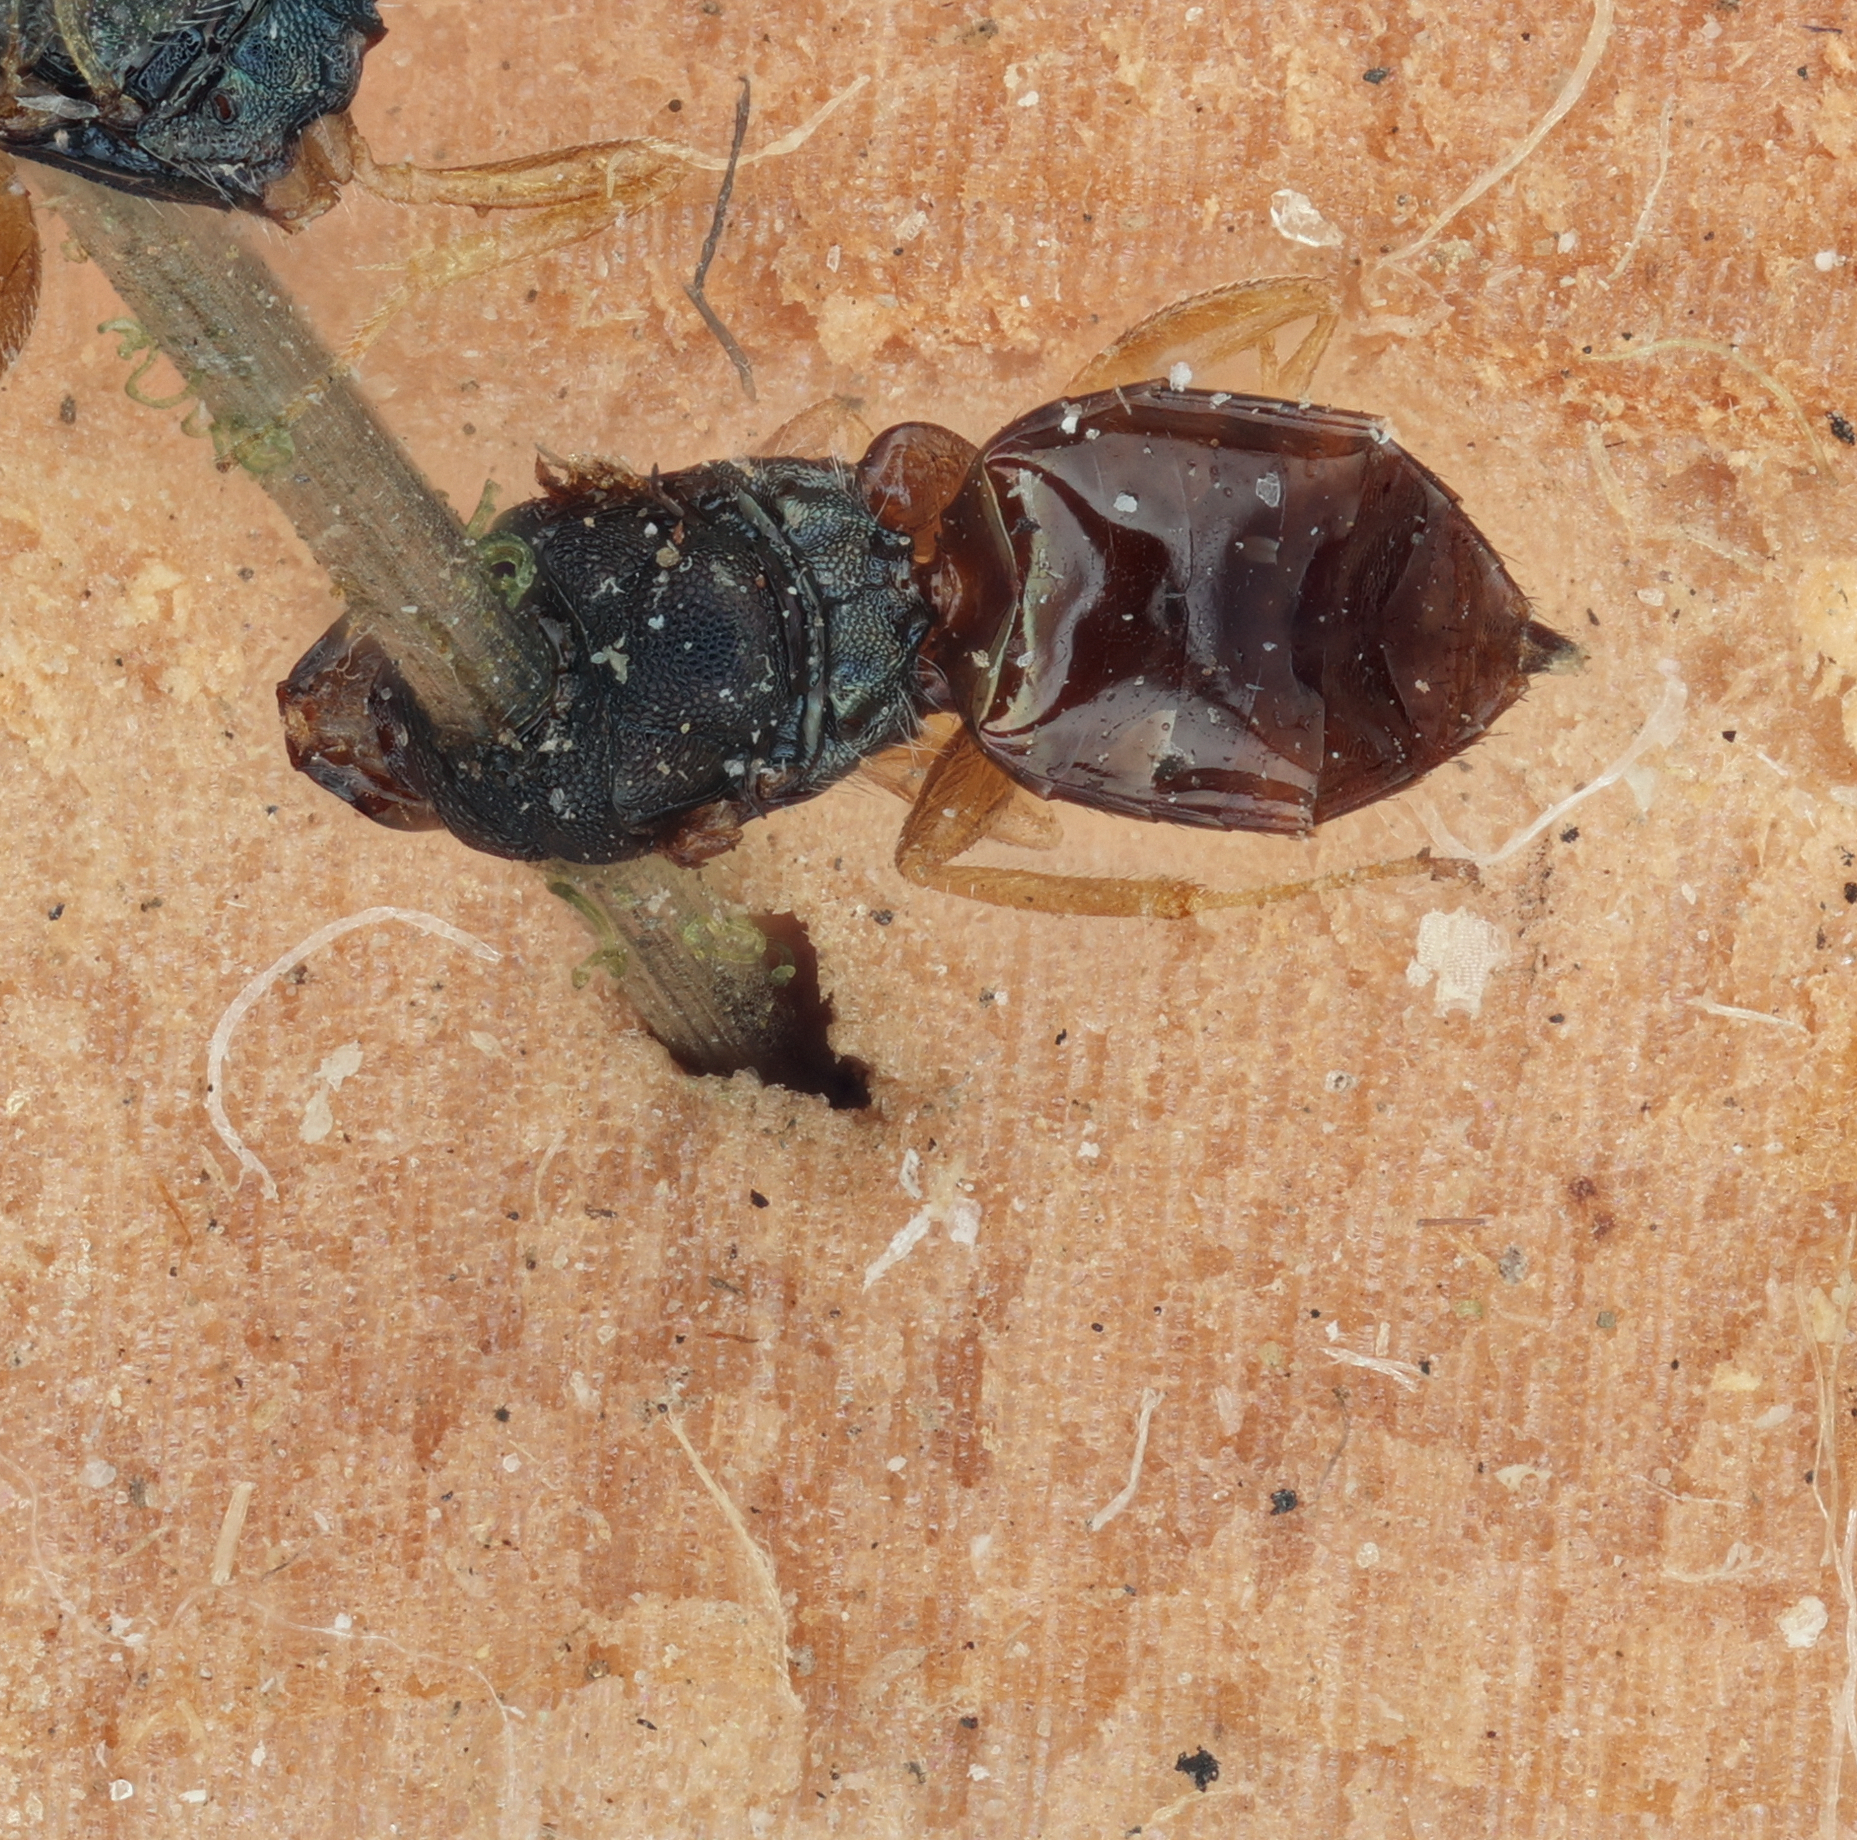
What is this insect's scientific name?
Dibrachys nigro-cyaneus
